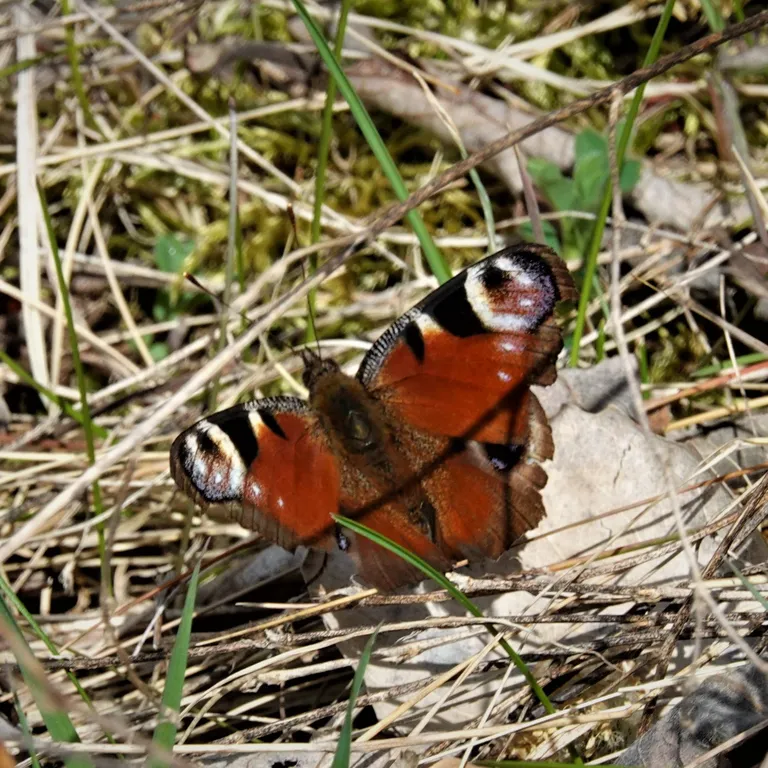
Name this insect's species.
Aglais io
